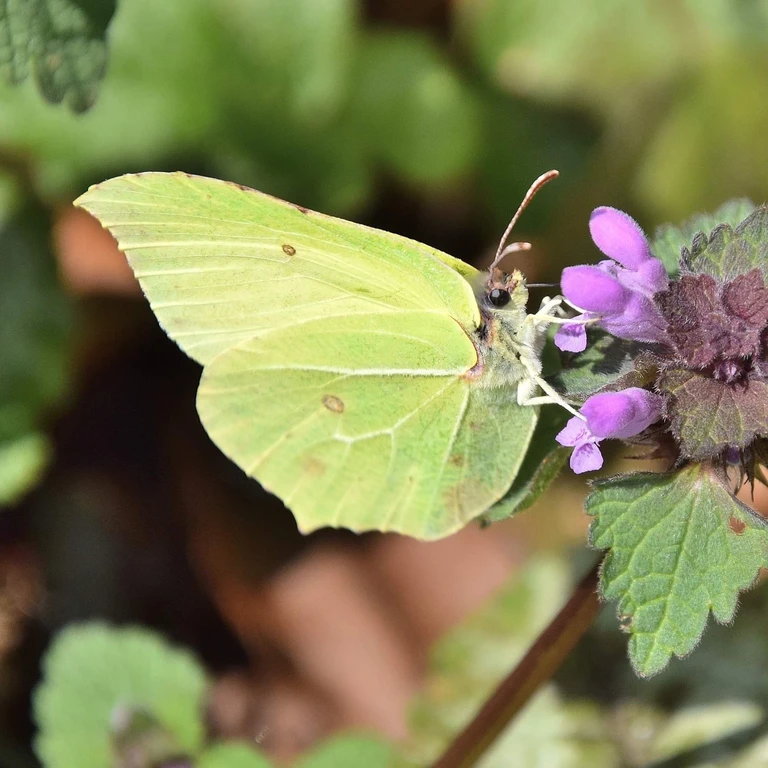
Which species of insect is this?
Gonepteryx rhamni
